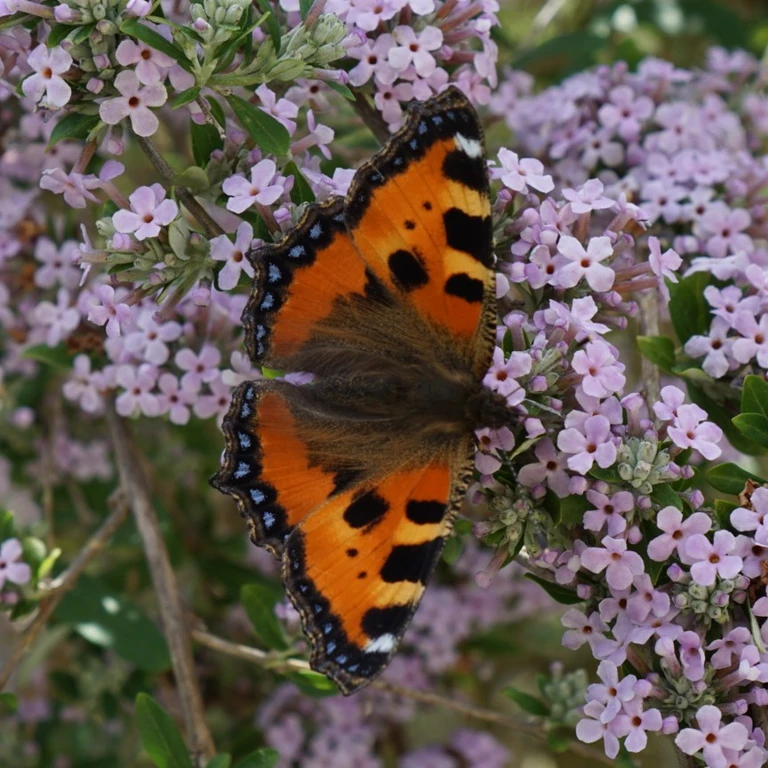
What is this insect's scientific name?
Aglais urticae
